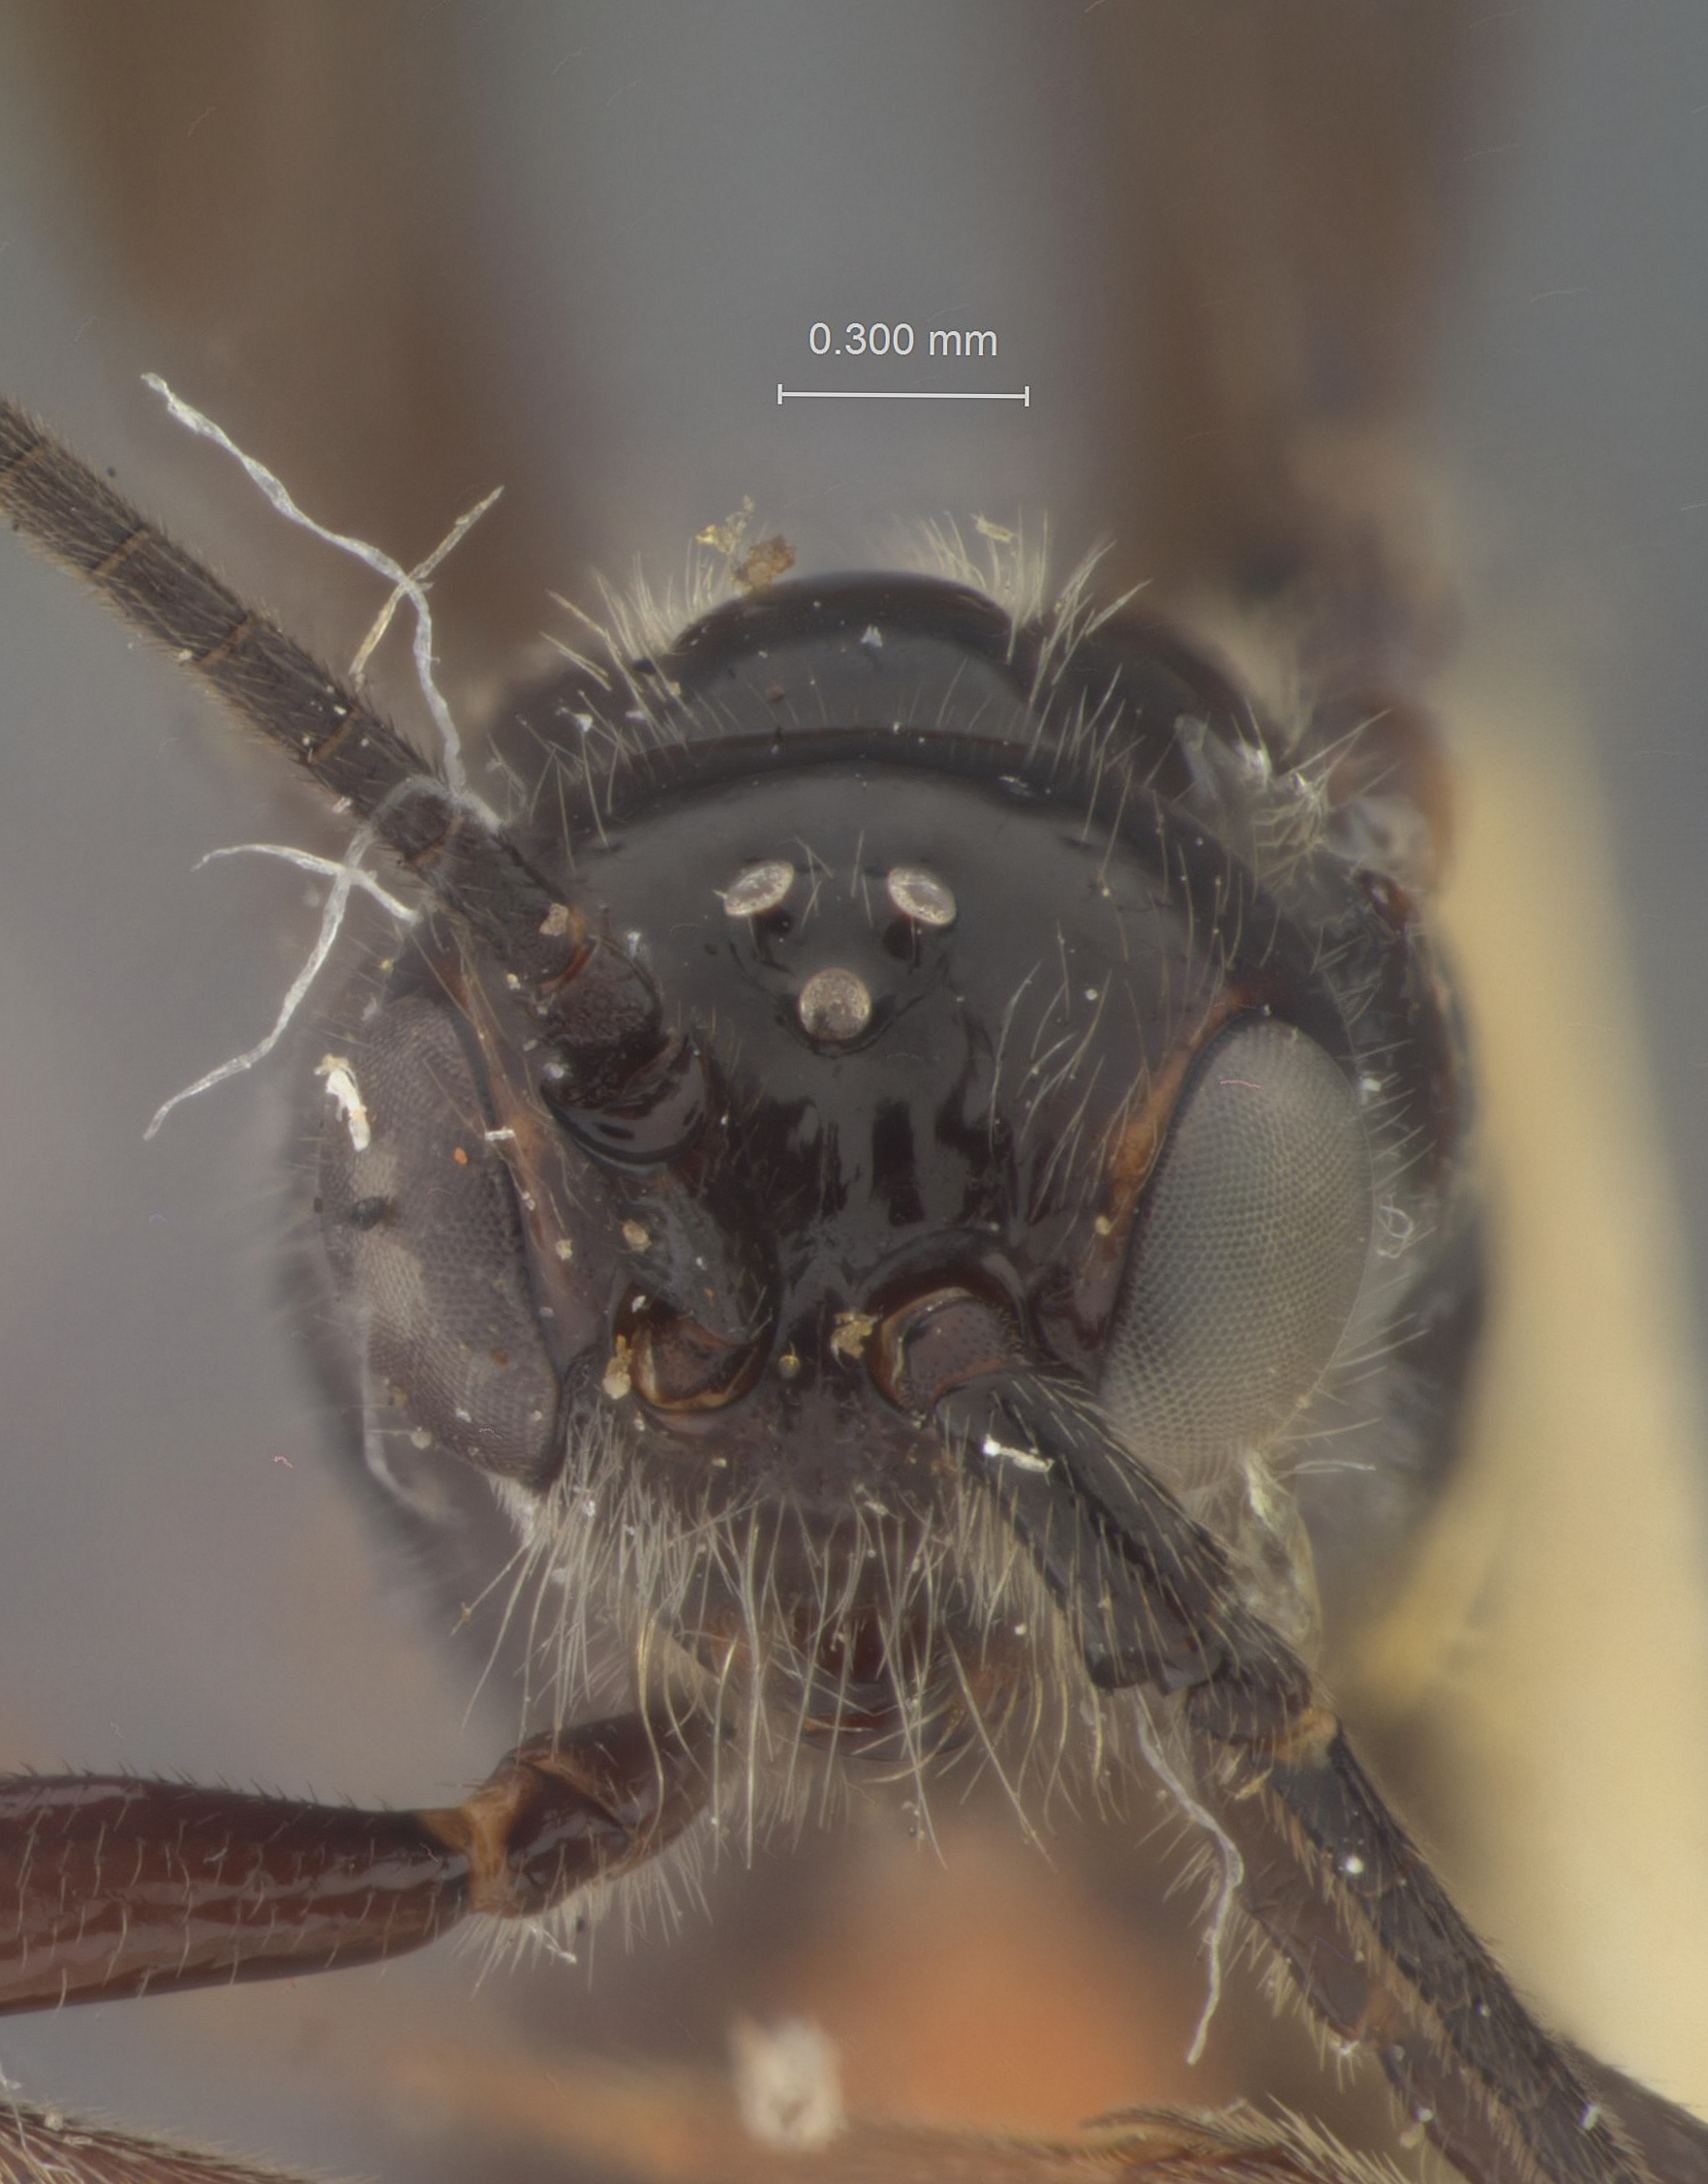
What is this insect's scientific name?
Atanycolus cryptaspis
